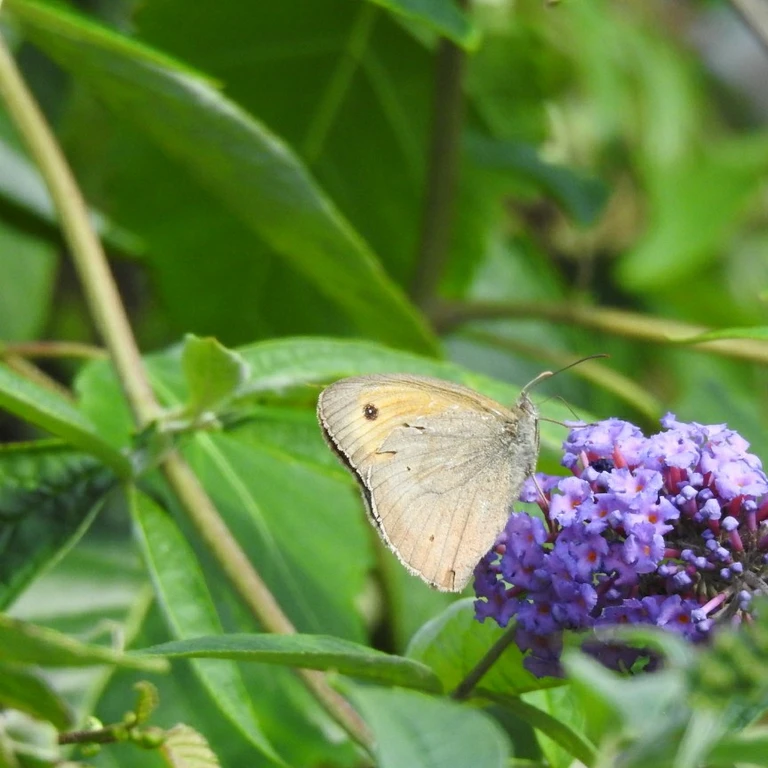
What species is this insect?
Maniola jurtina
